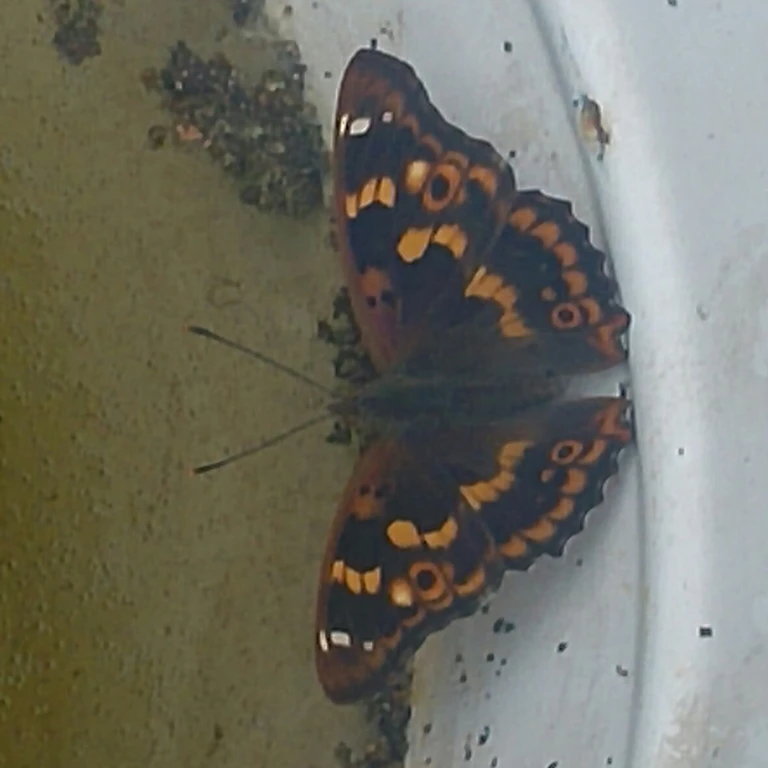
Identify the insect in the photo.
Apatura ilia
